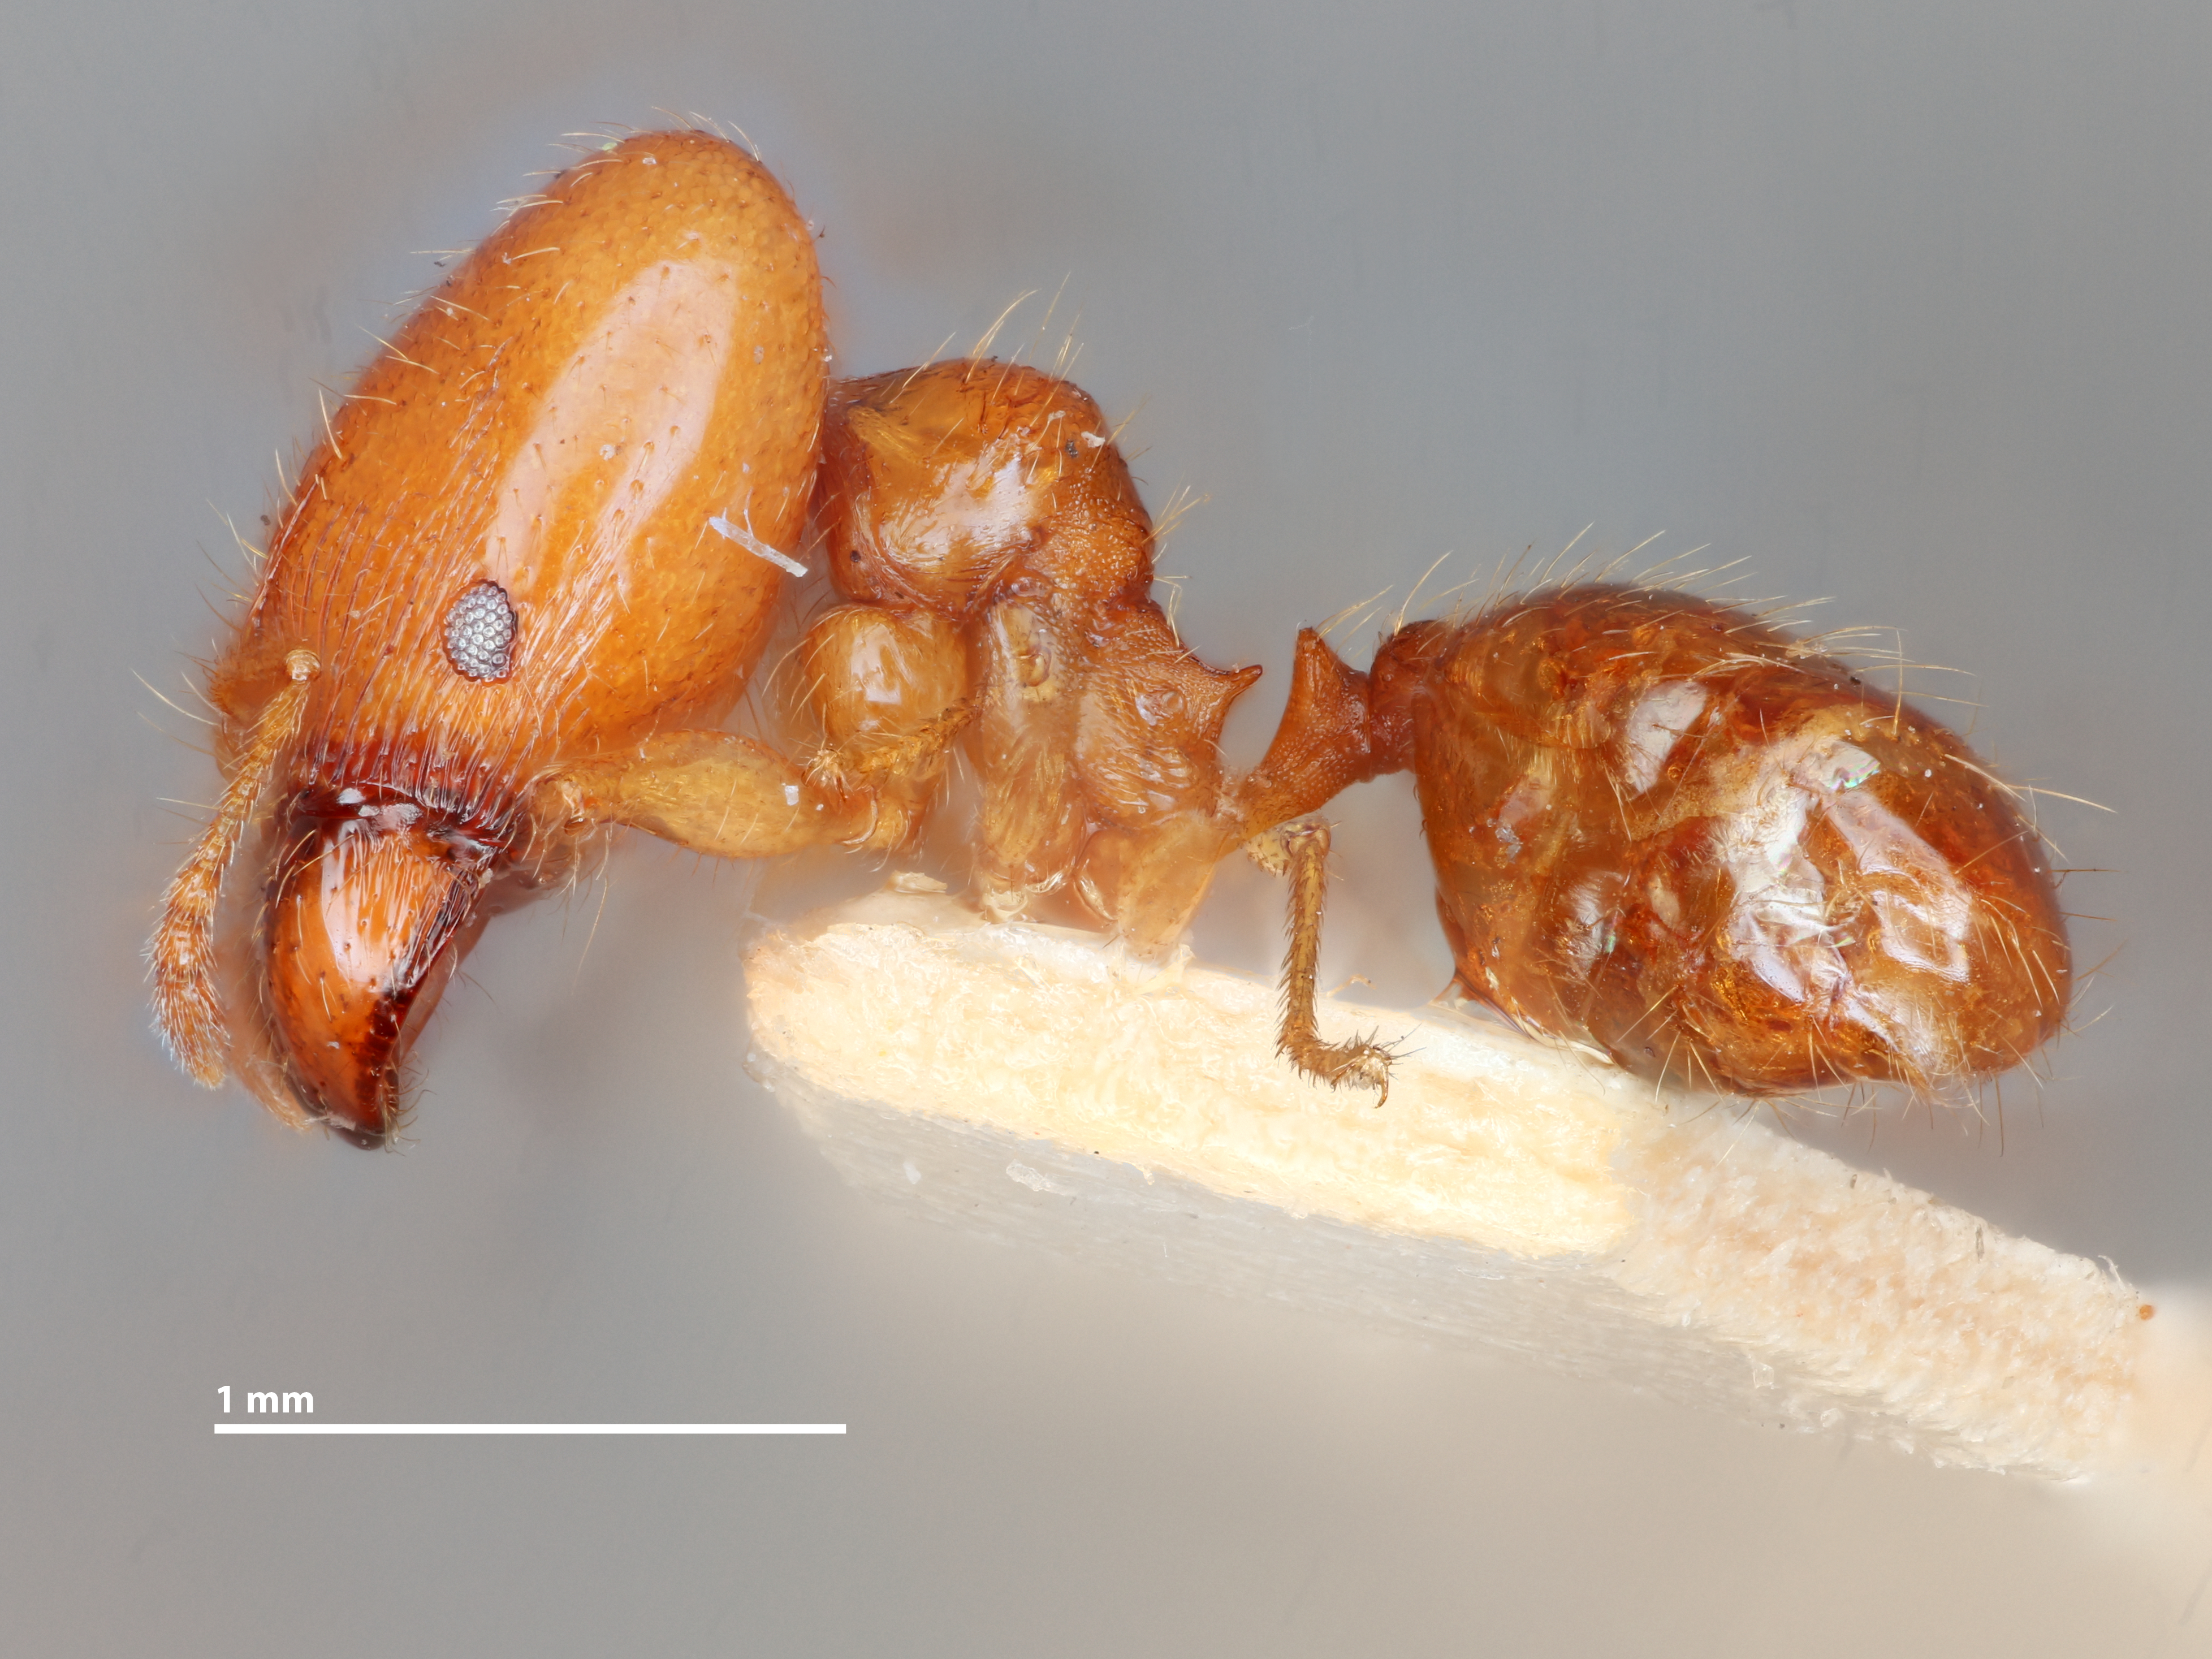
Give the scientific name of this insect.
Pheidole sciophila
